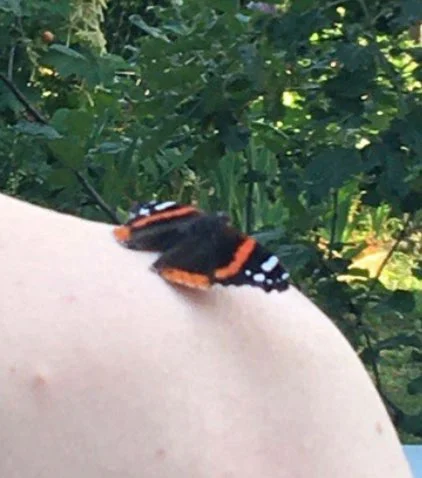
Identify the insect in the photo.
Vanessa atalanta
